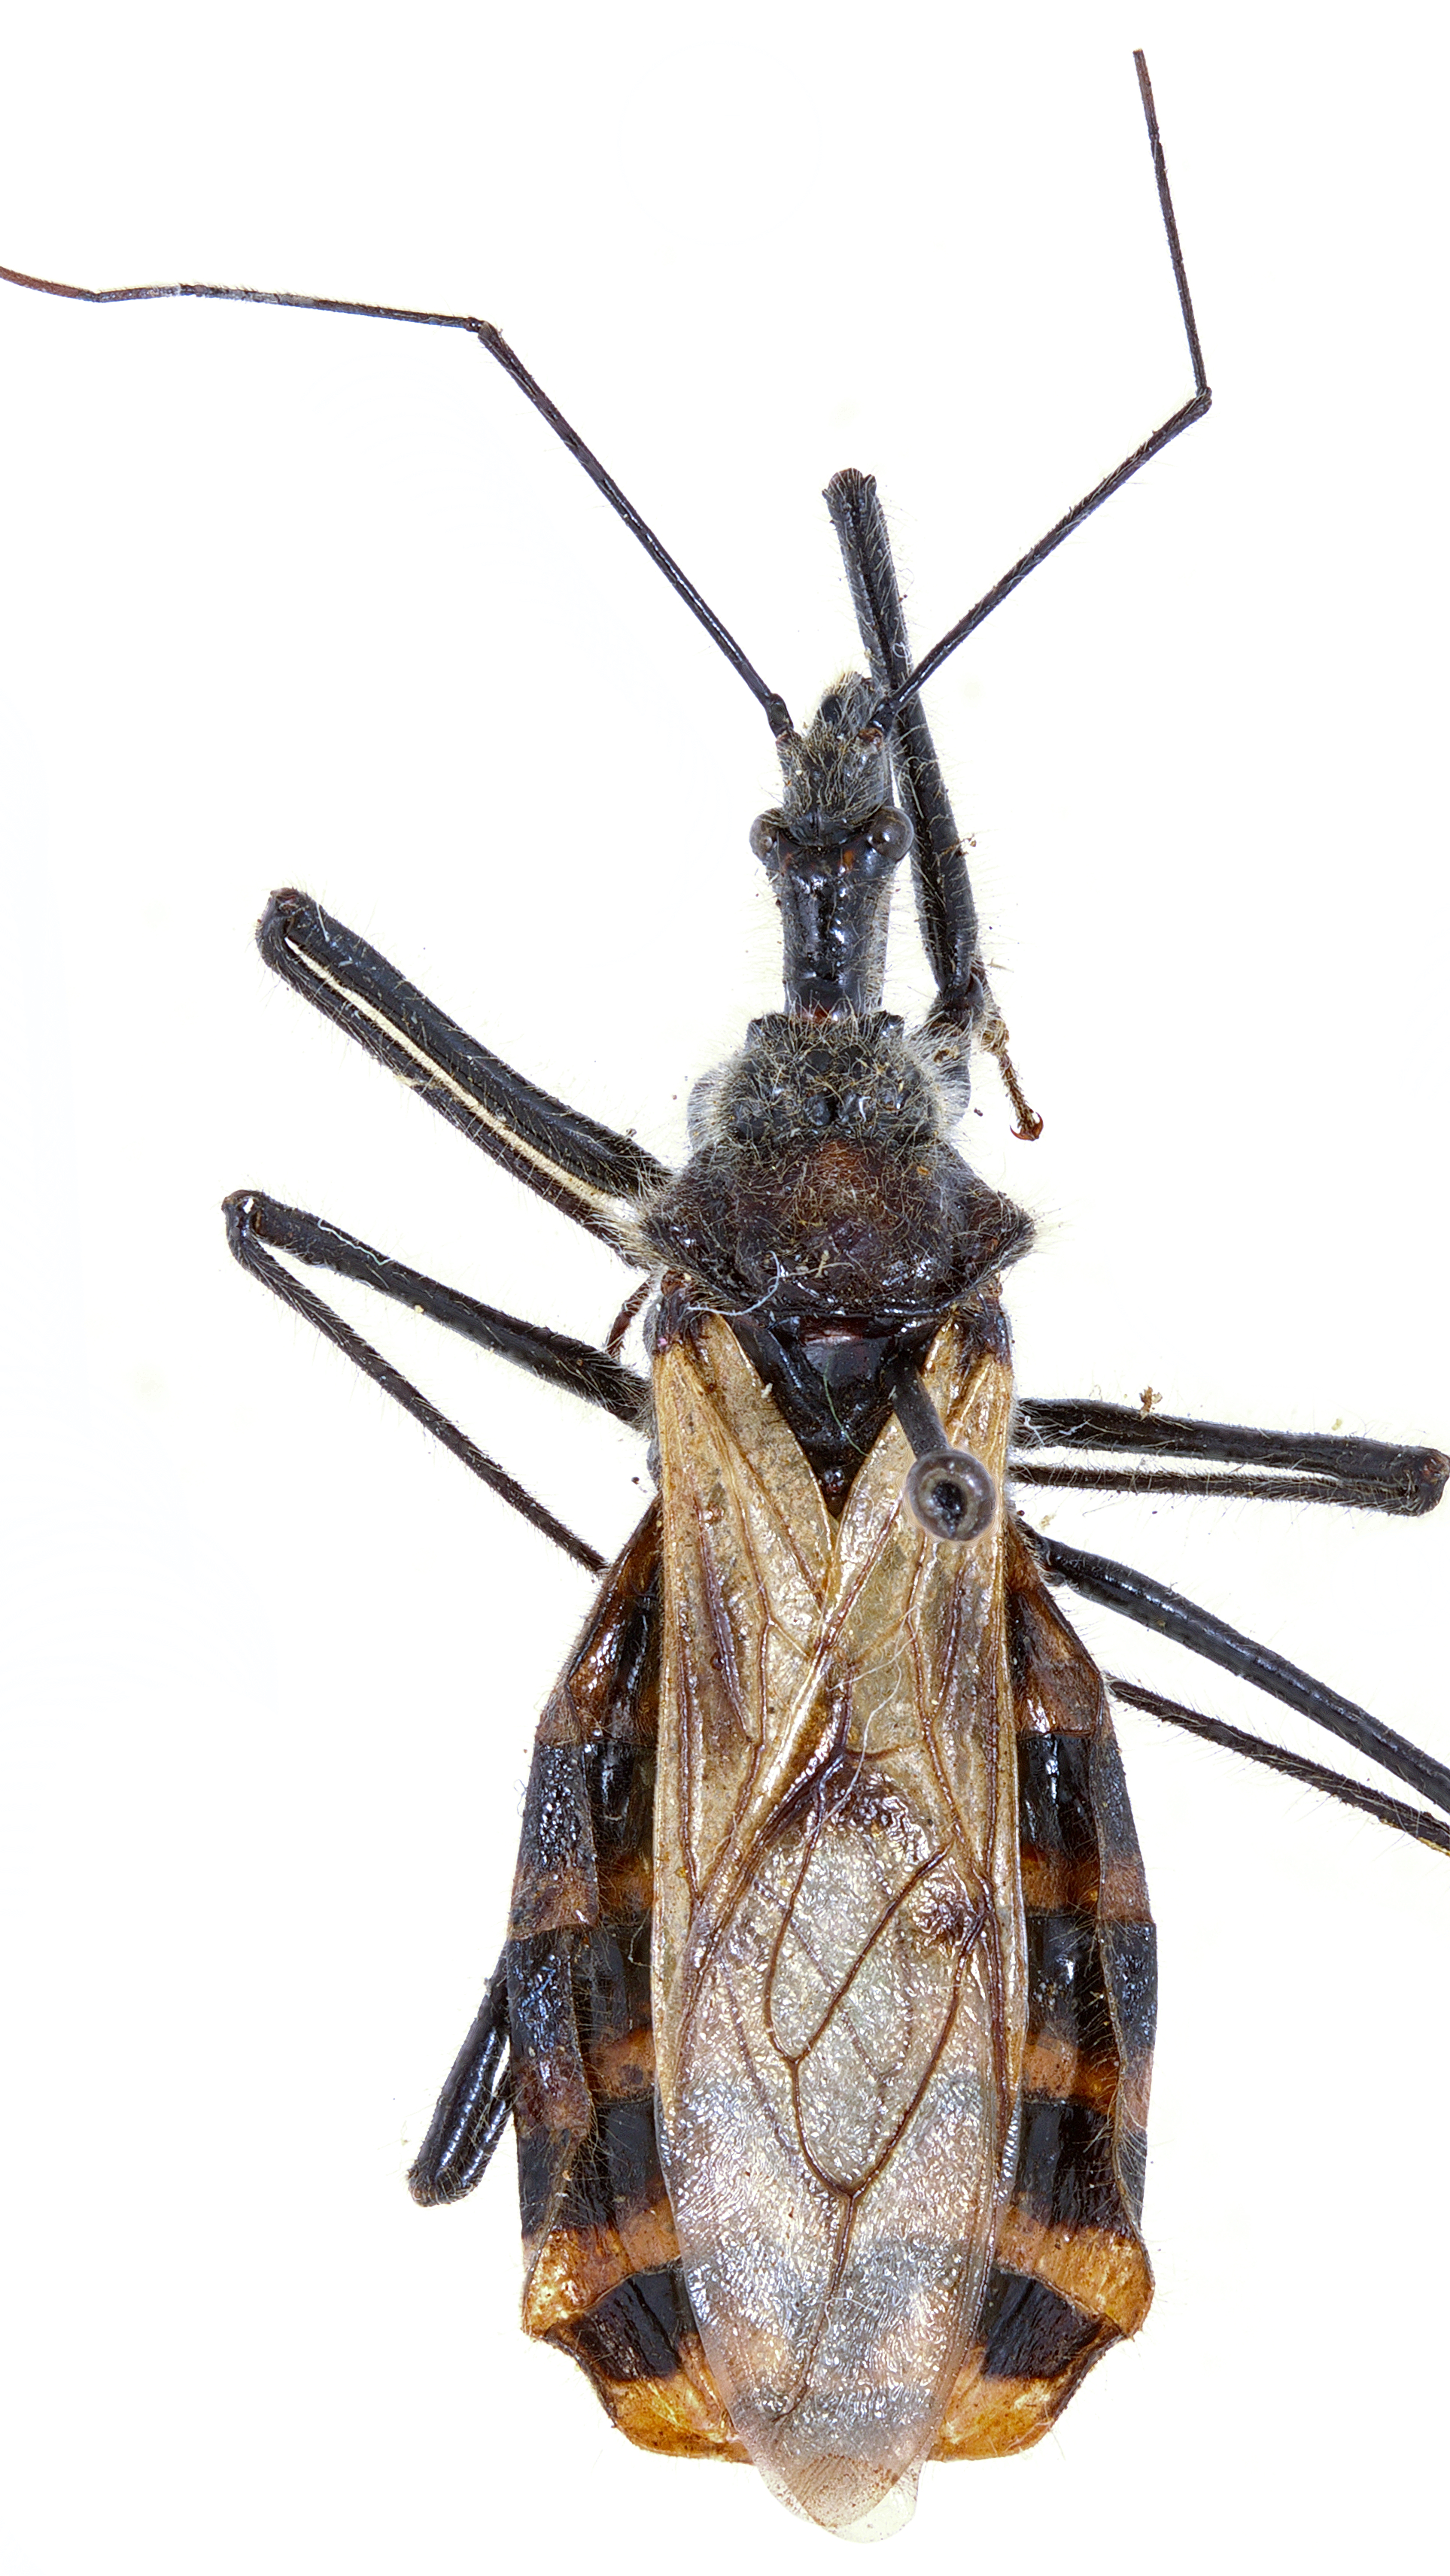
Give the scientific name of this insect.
Ambastus insulare
